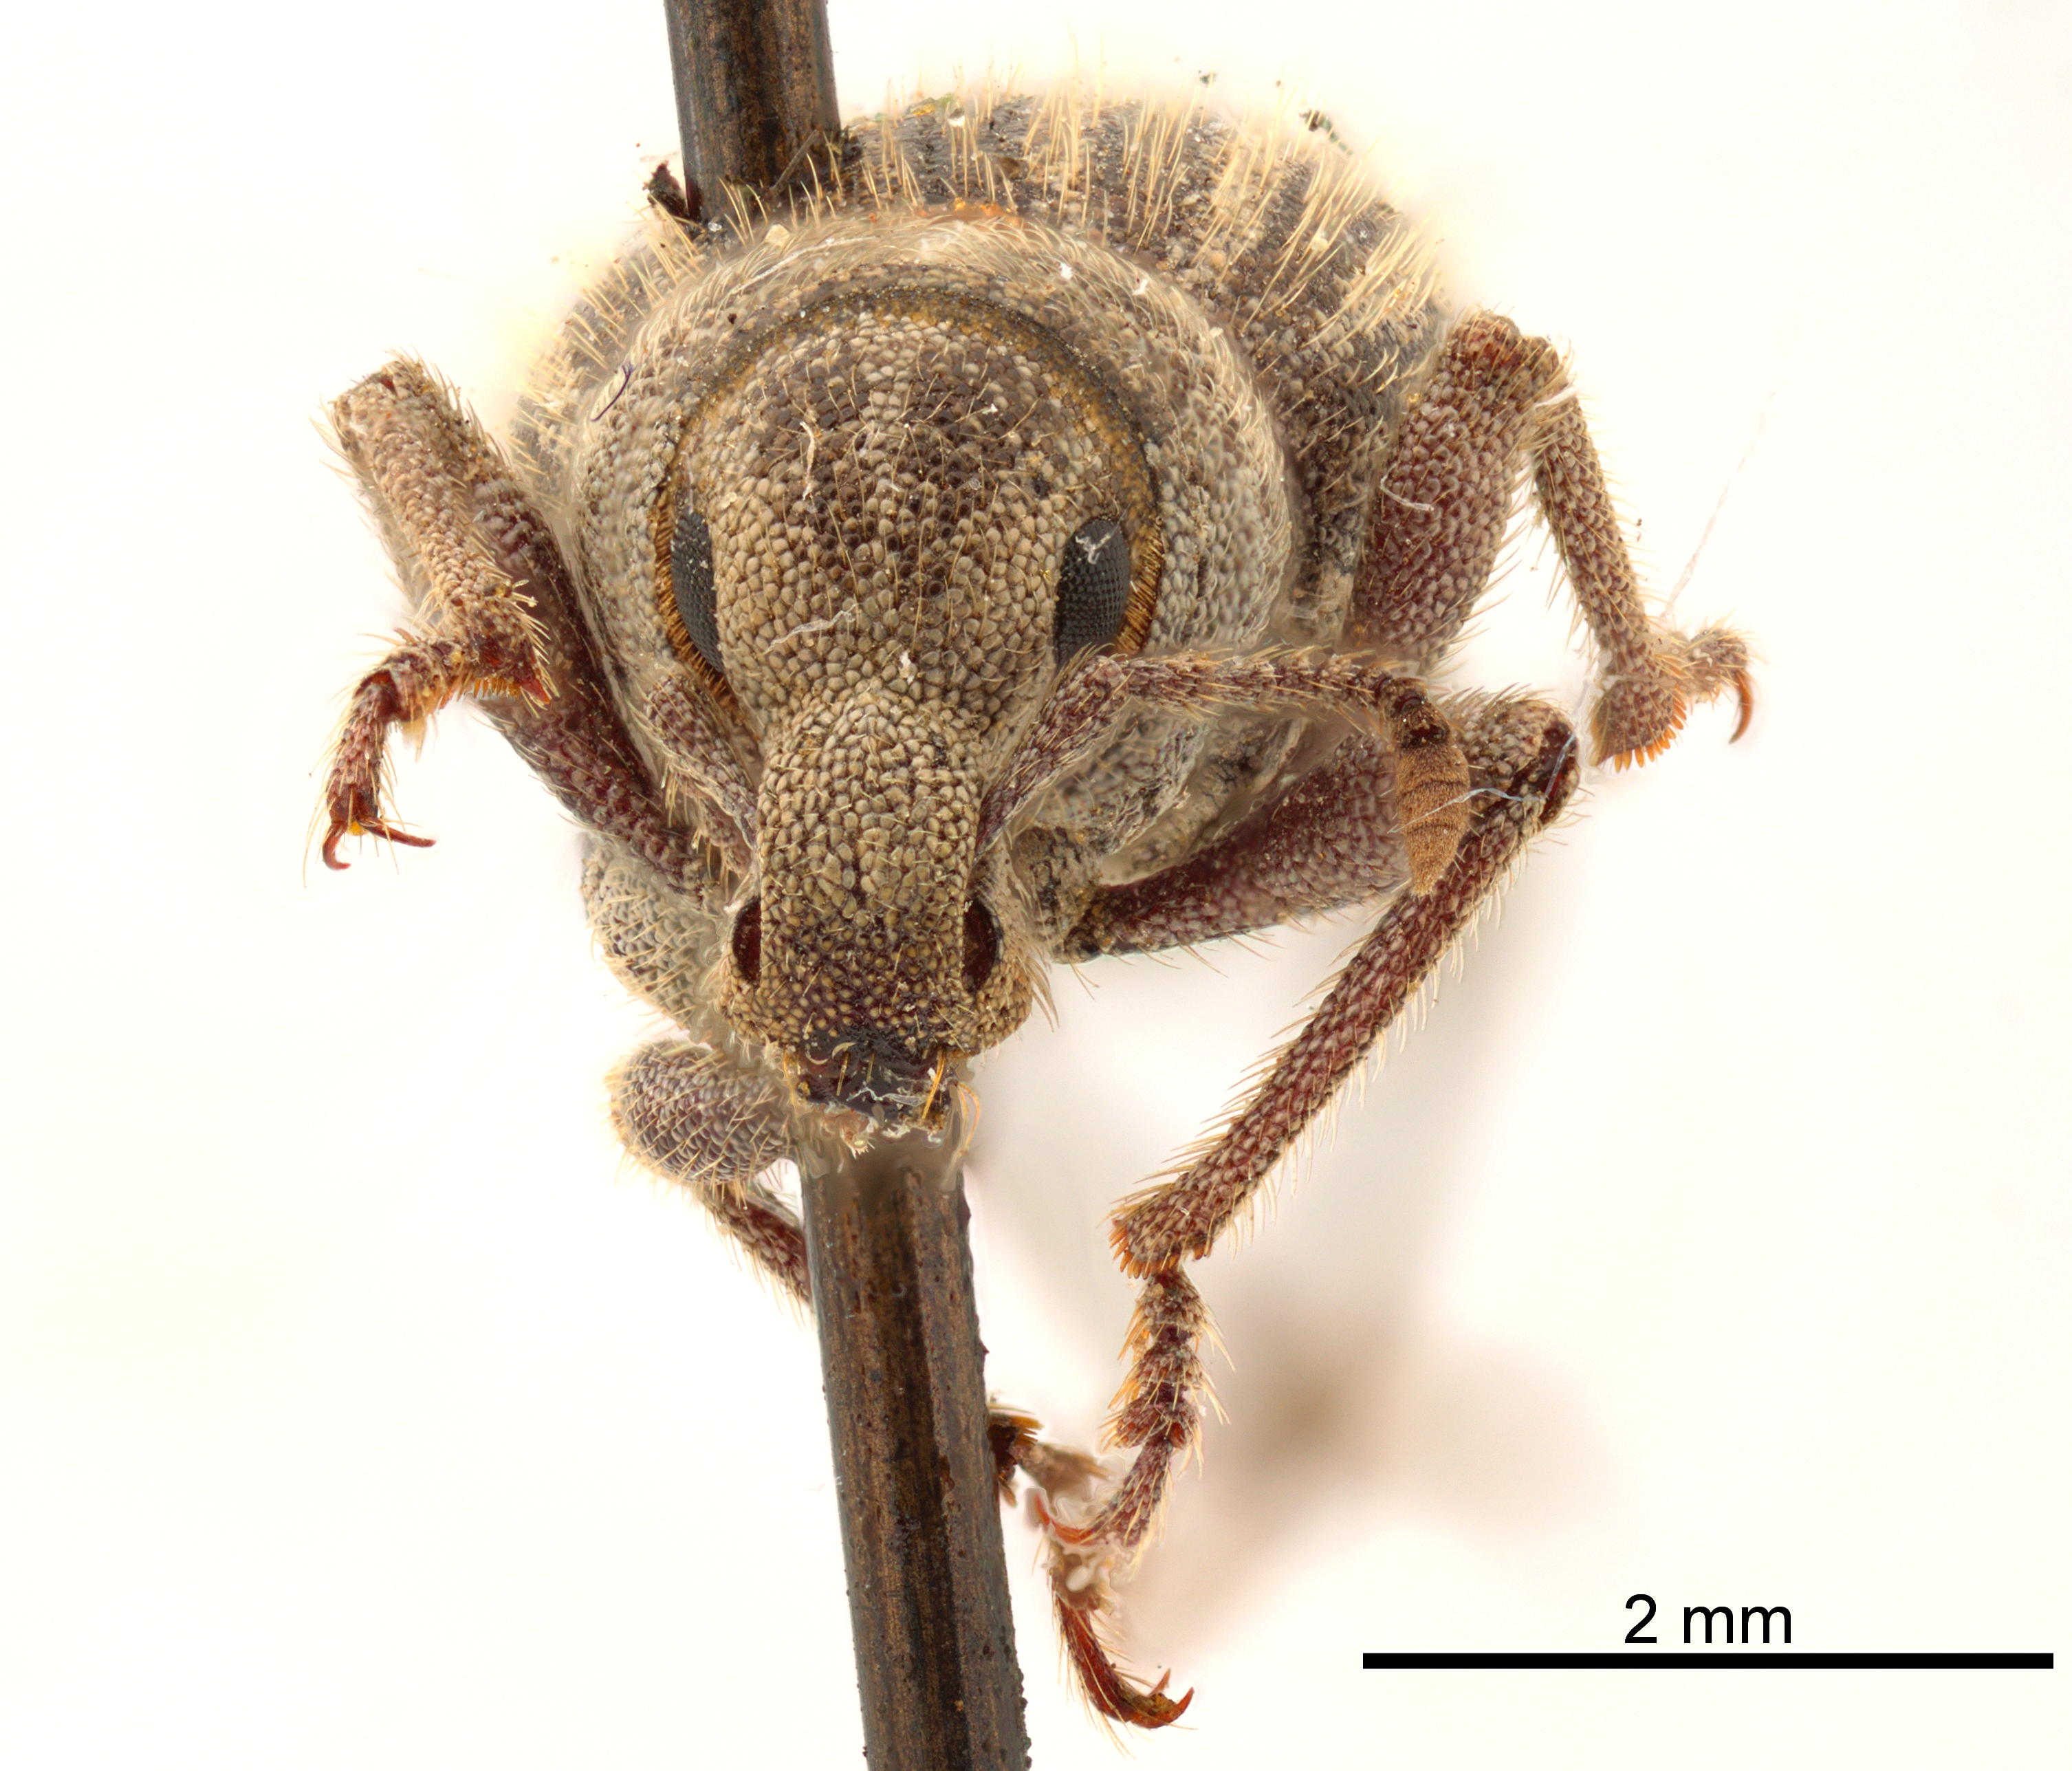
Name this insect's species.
Paracimbocera atra
